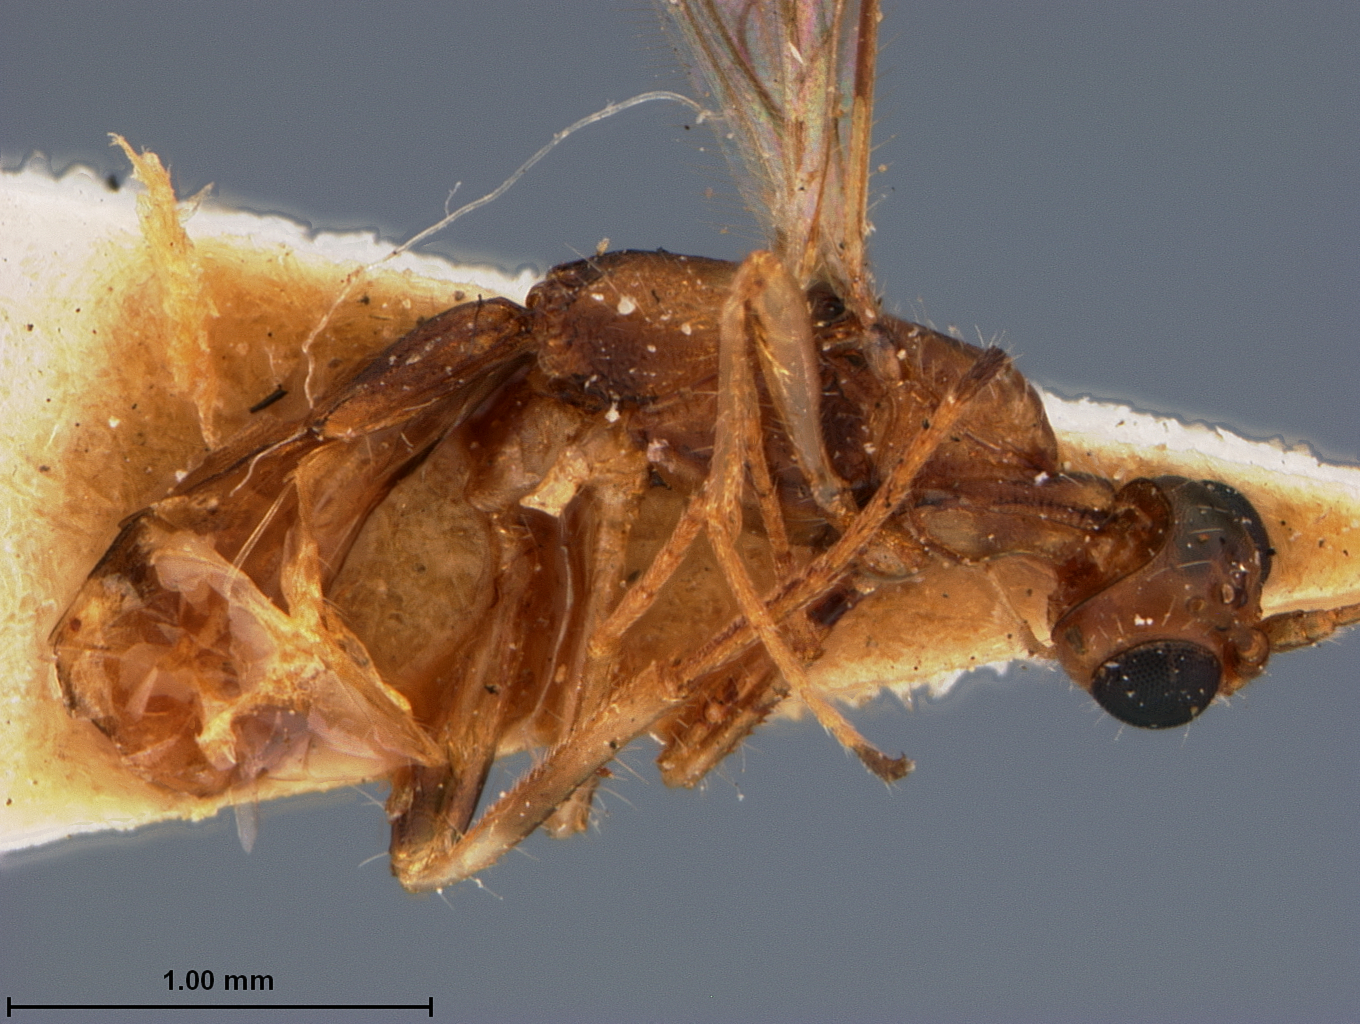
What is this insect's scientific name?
Heterospilus longicaudus
